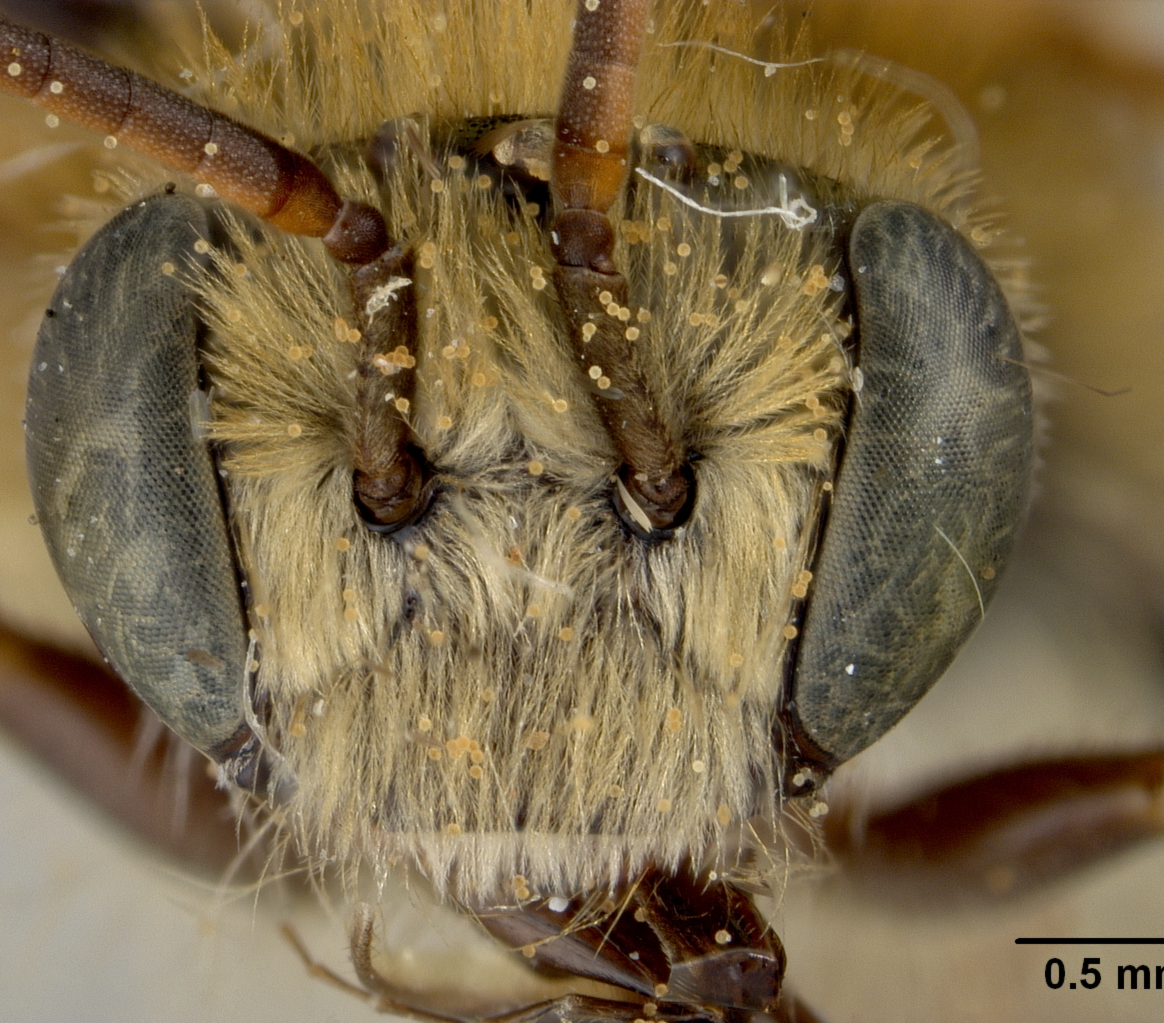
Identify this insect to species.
Exomalopsis fulvozonata
